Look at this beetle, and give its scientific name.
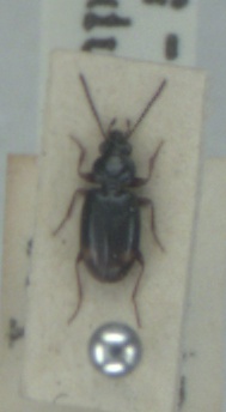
Bembidion guttula
